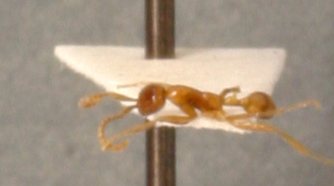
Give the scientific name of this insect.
Eciton humile
